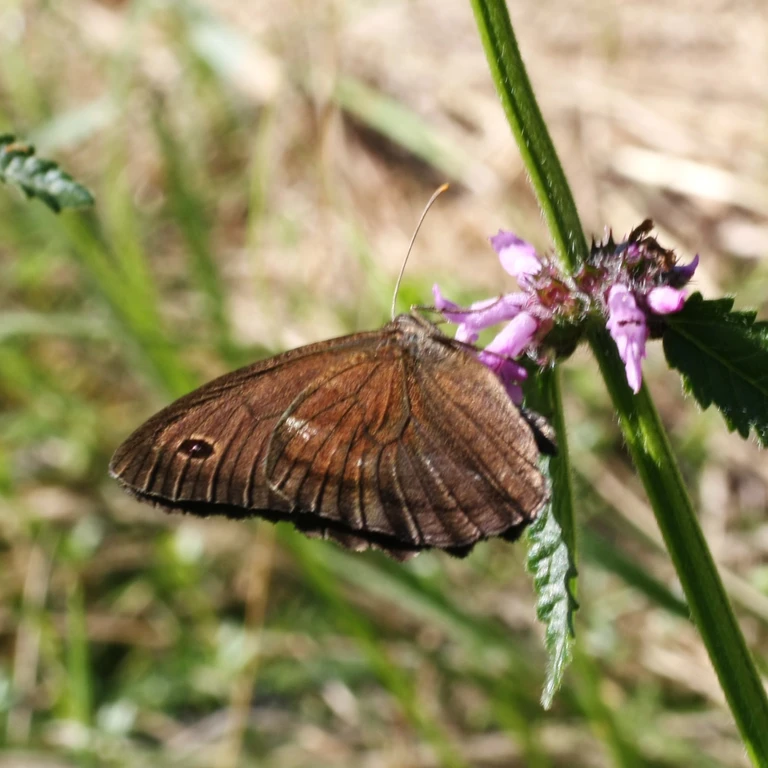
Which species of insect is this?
Minois dryas
